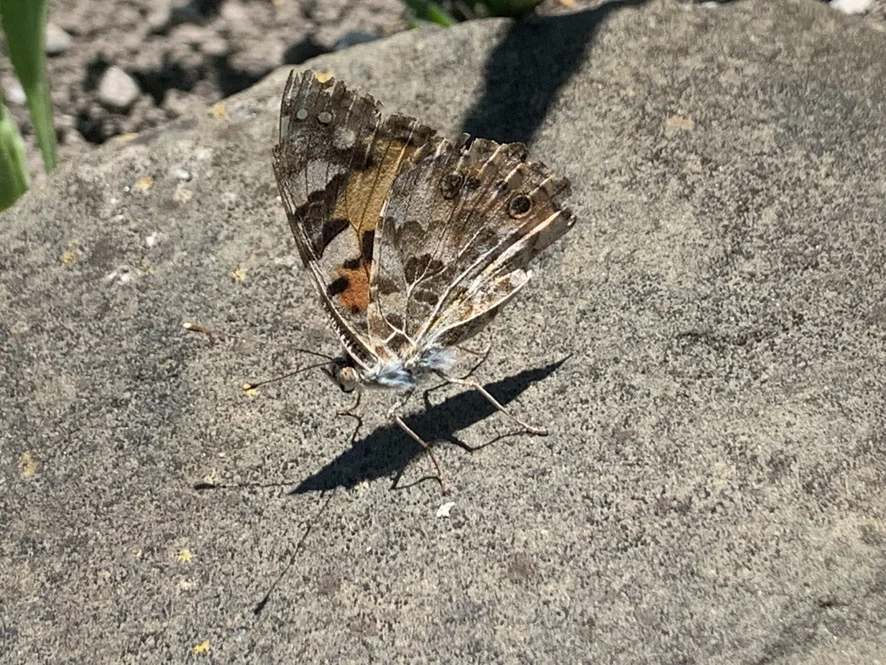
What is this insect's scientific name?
Vanessa cardui
